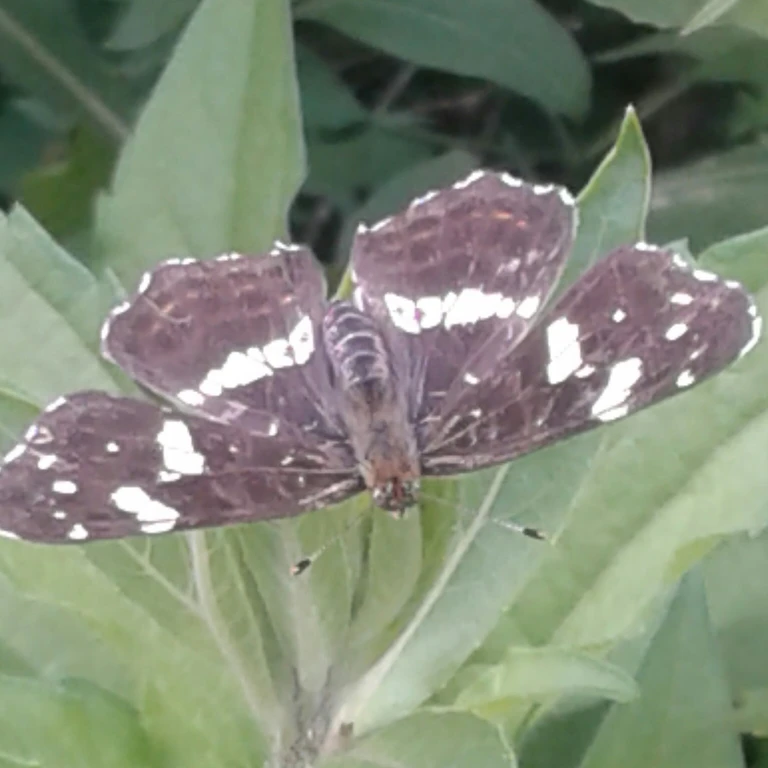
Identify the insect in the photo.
Araschnia levana
